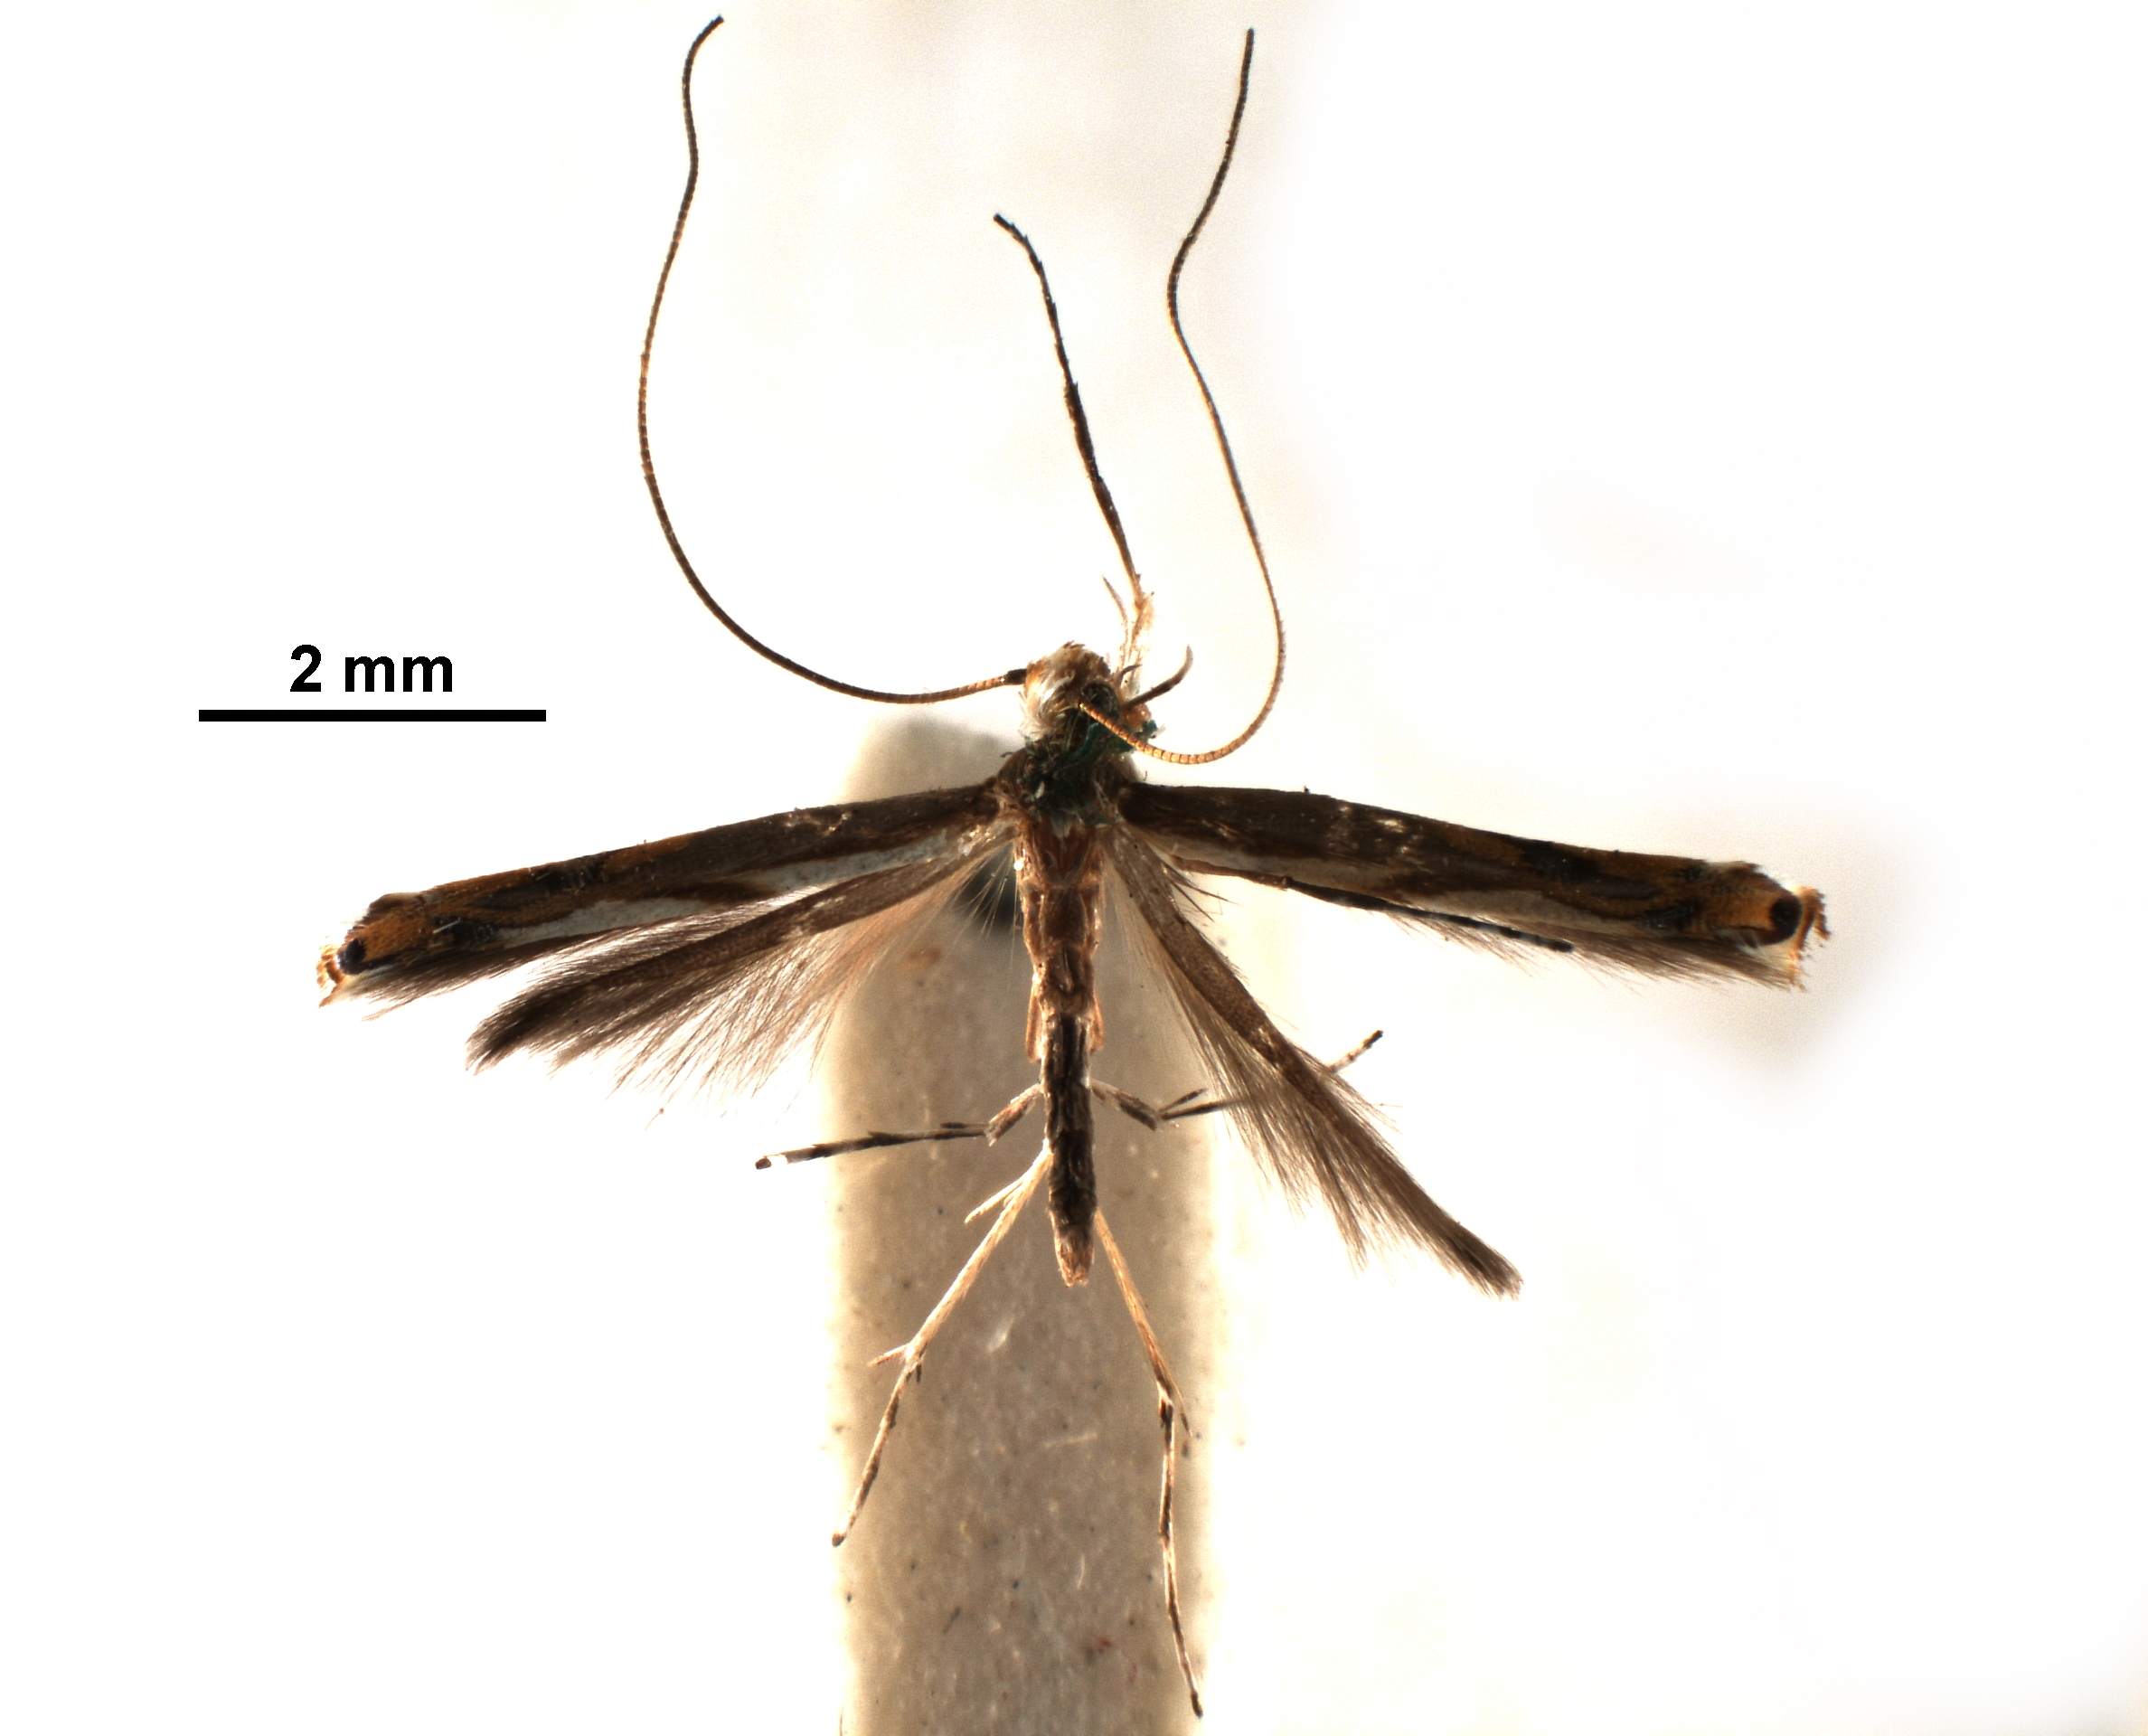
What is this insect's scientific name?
Acrocercops gemmans
